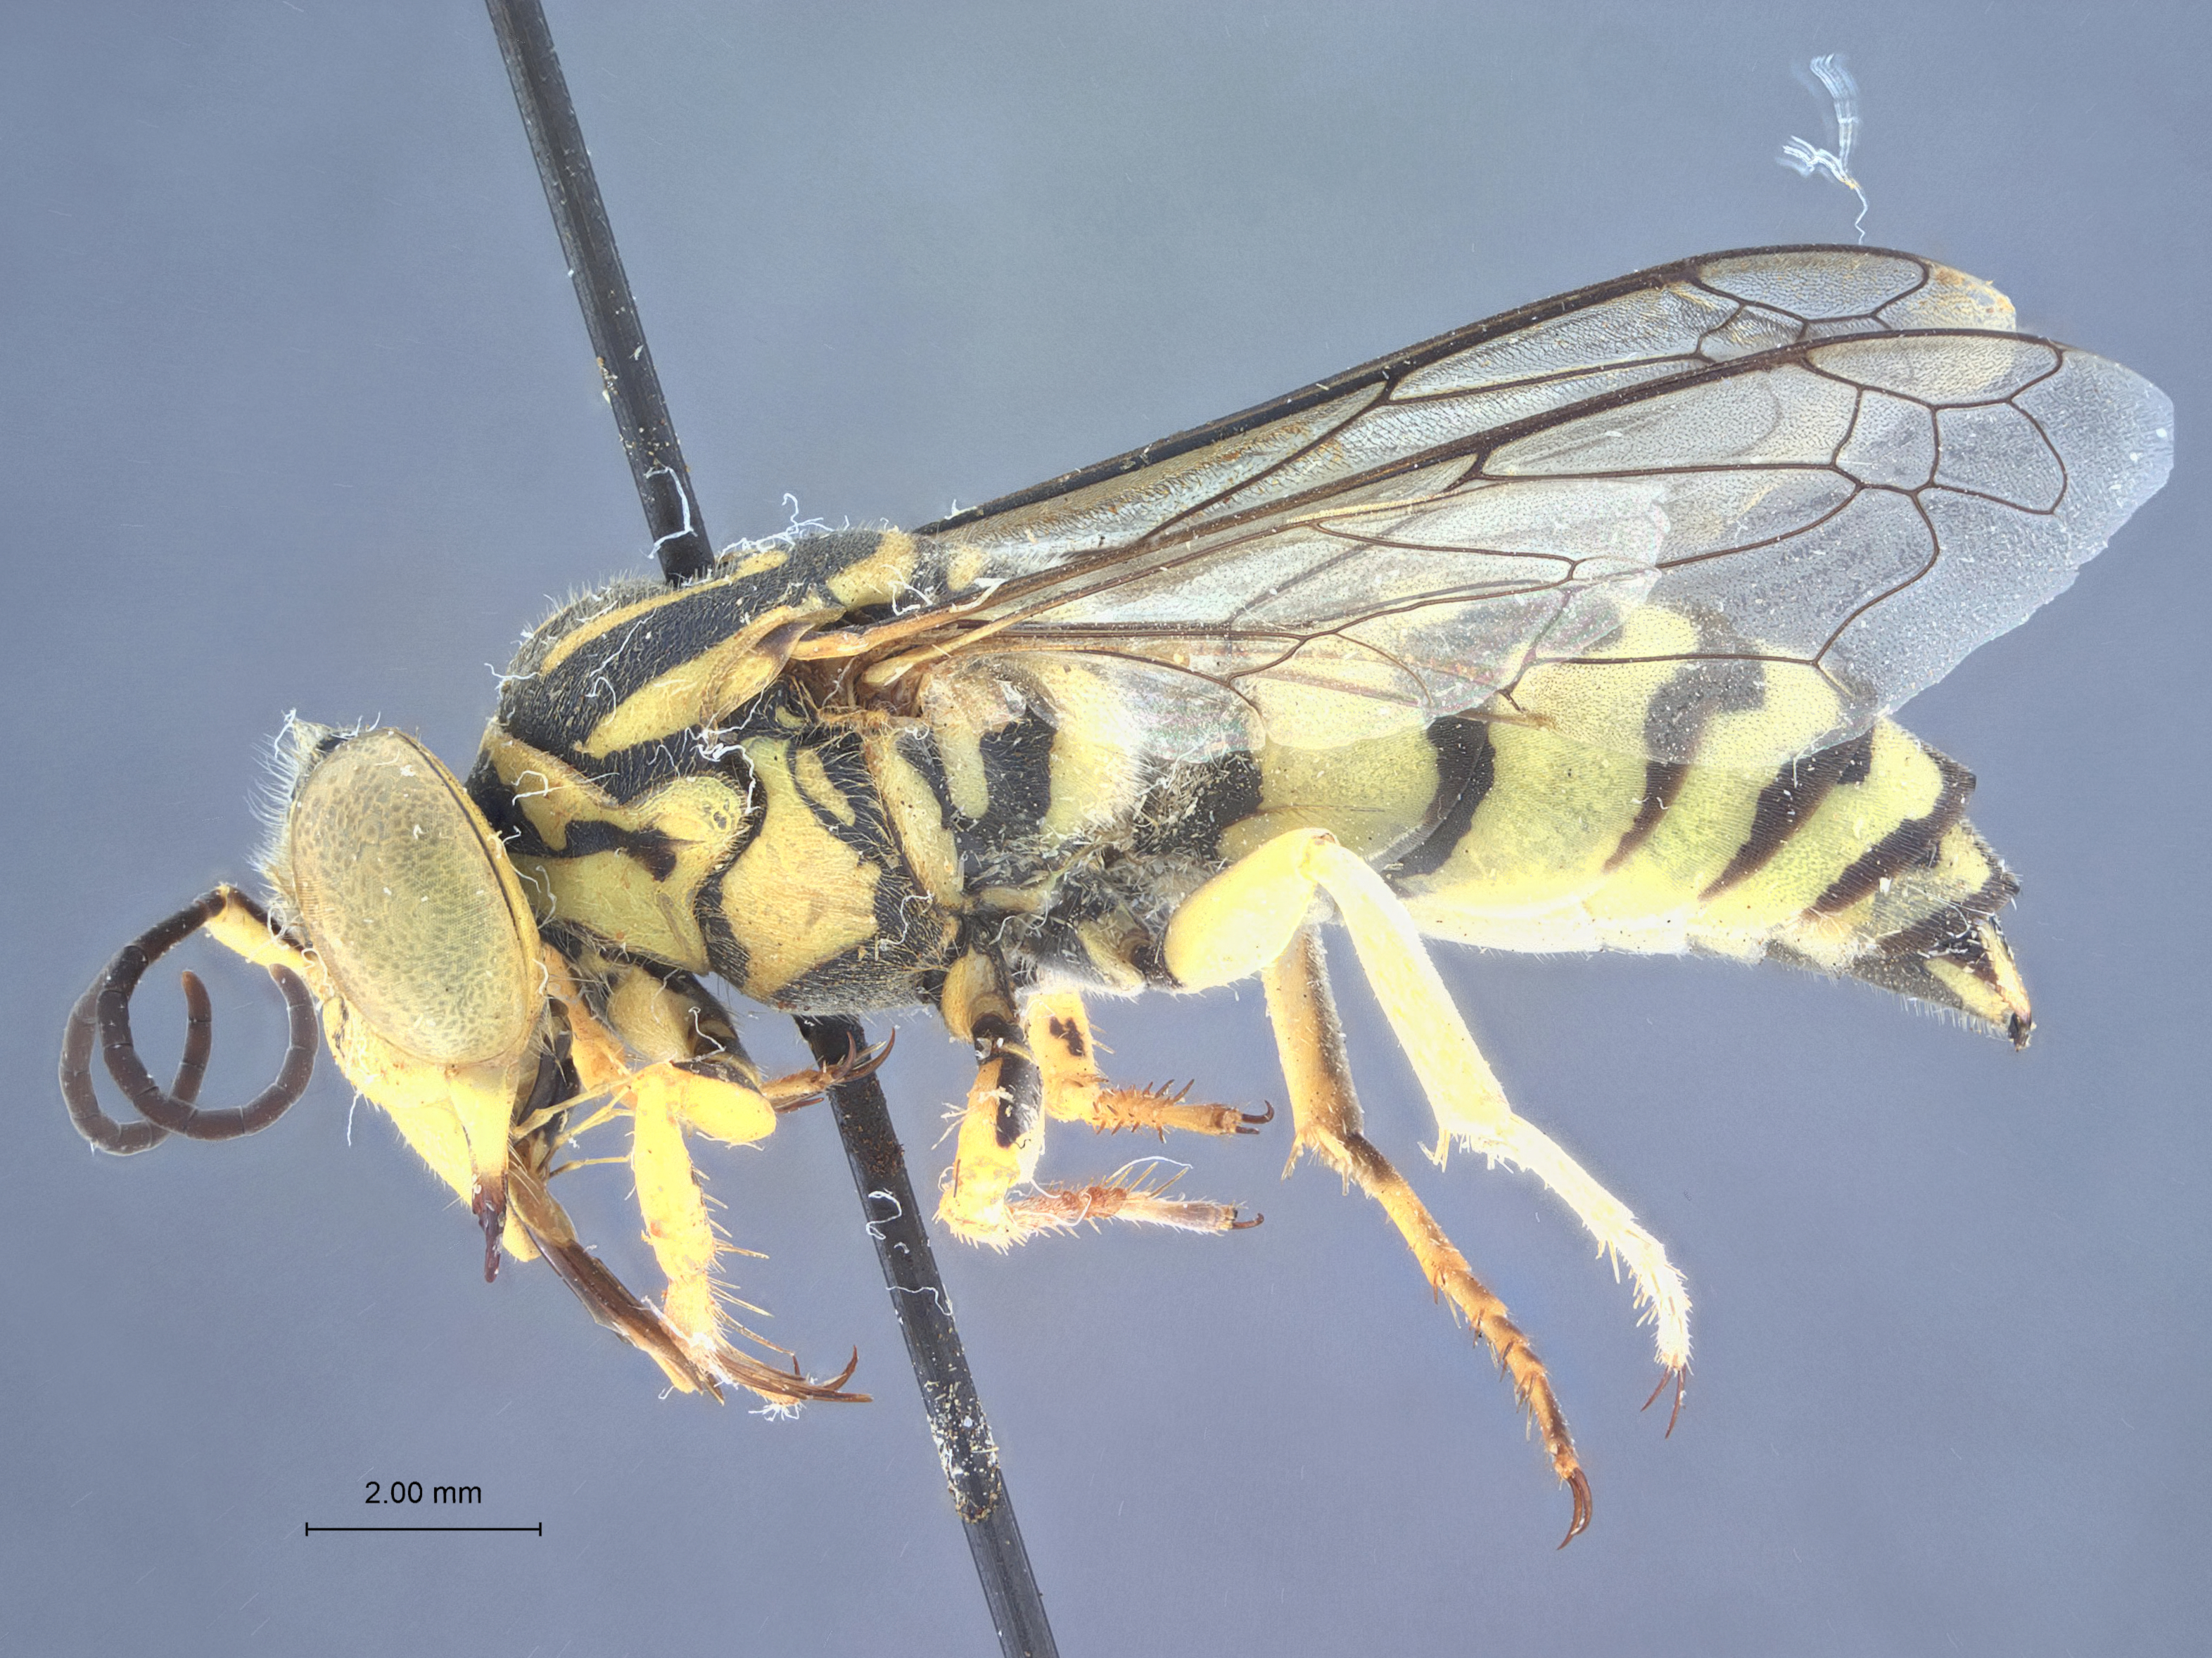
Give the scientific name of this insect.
Stictiella evansi
